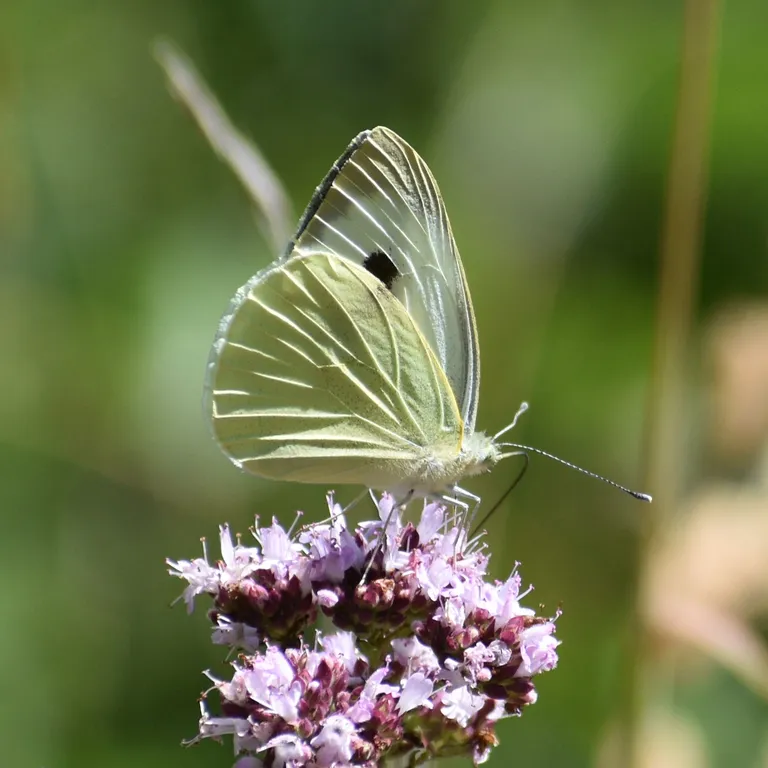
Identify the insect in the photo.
Pieris brassicae
